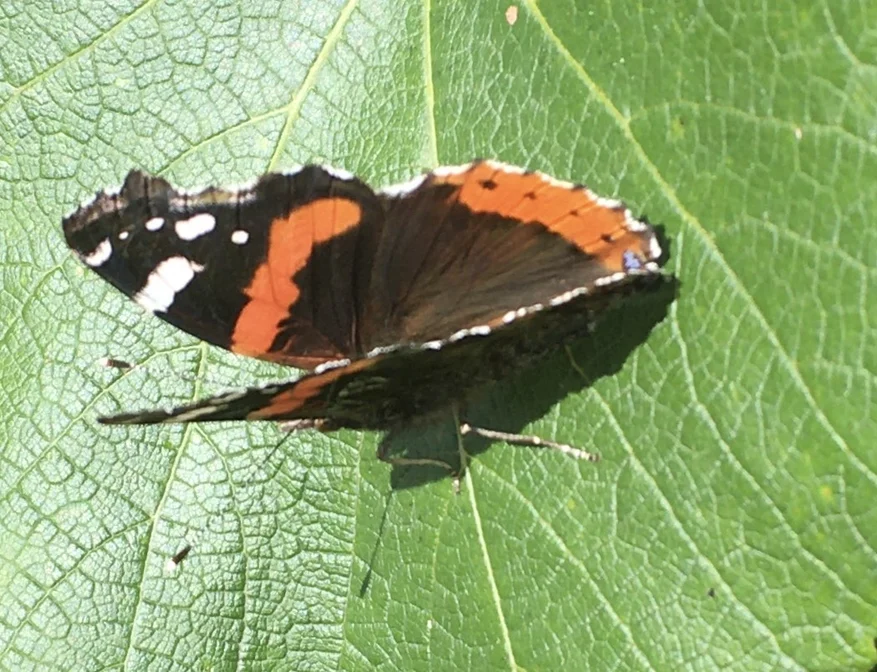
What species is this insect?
Vanessa atalanta
